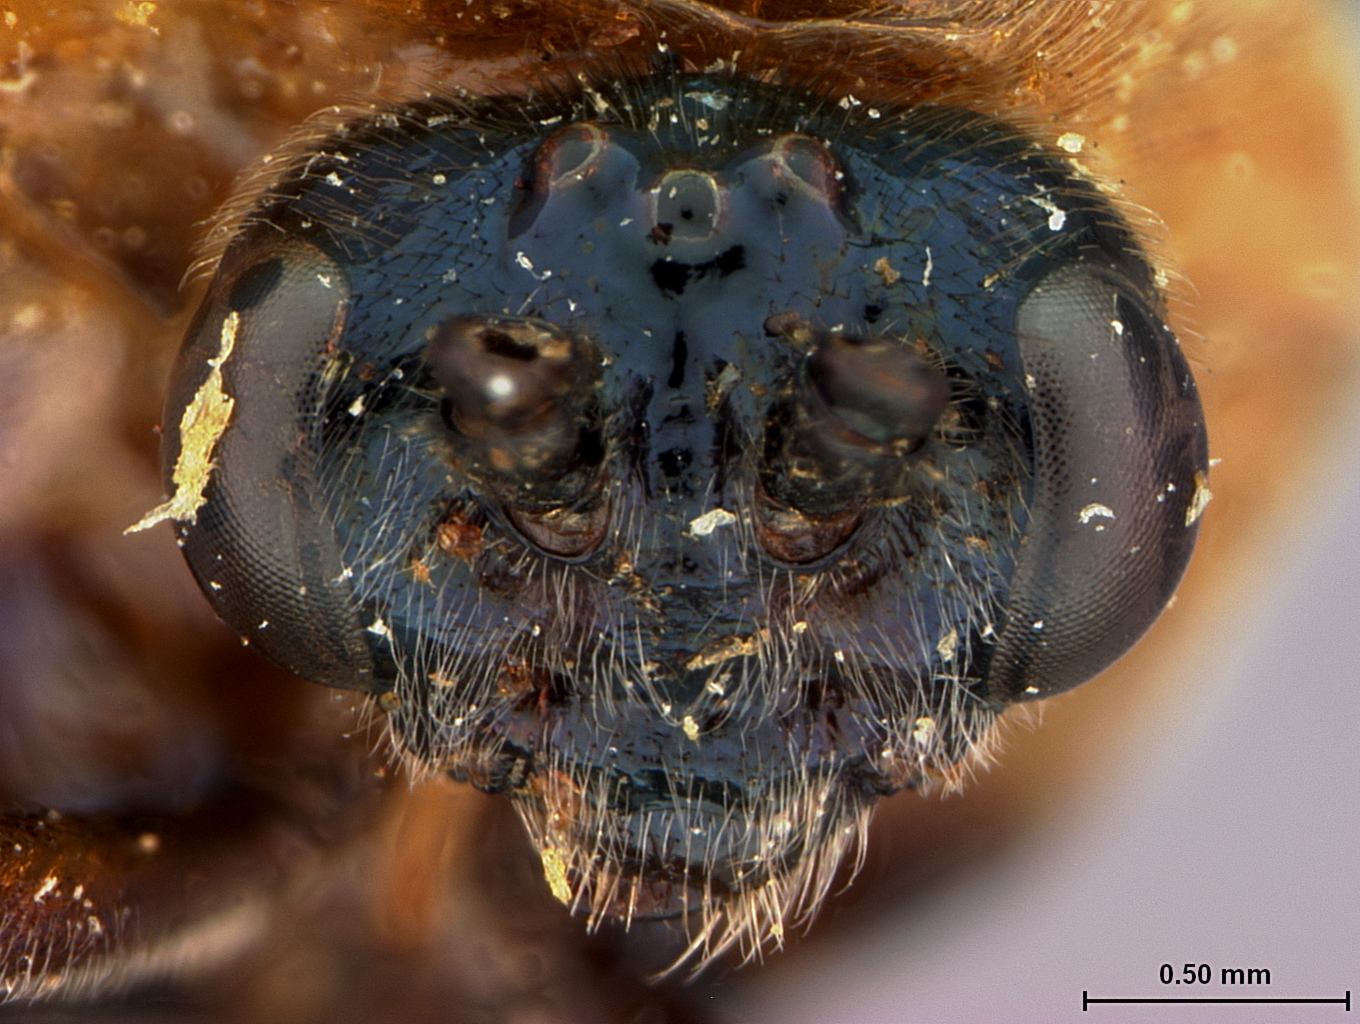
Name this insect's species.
Eriocampa mitsukurii
